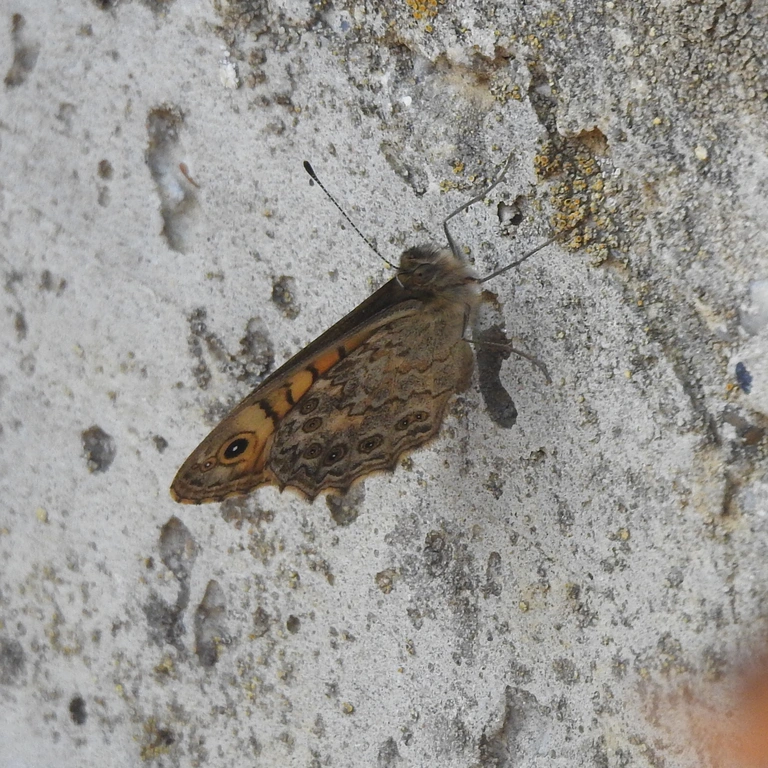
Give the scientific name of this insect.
Lasiommata megera (also Pararge megera)
